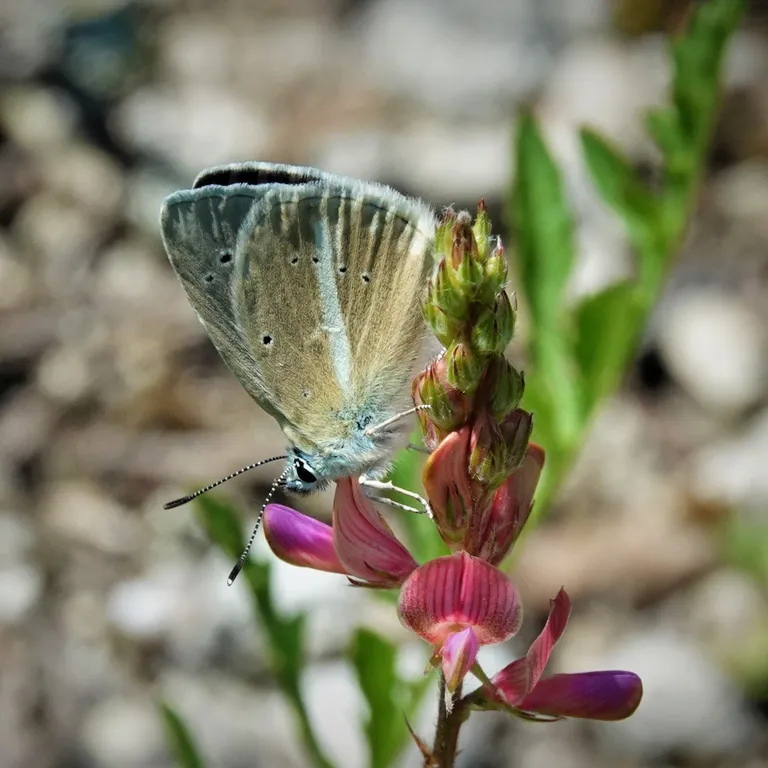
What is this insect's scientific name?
Polyommatus damon (also Agrodiaetus damon)
